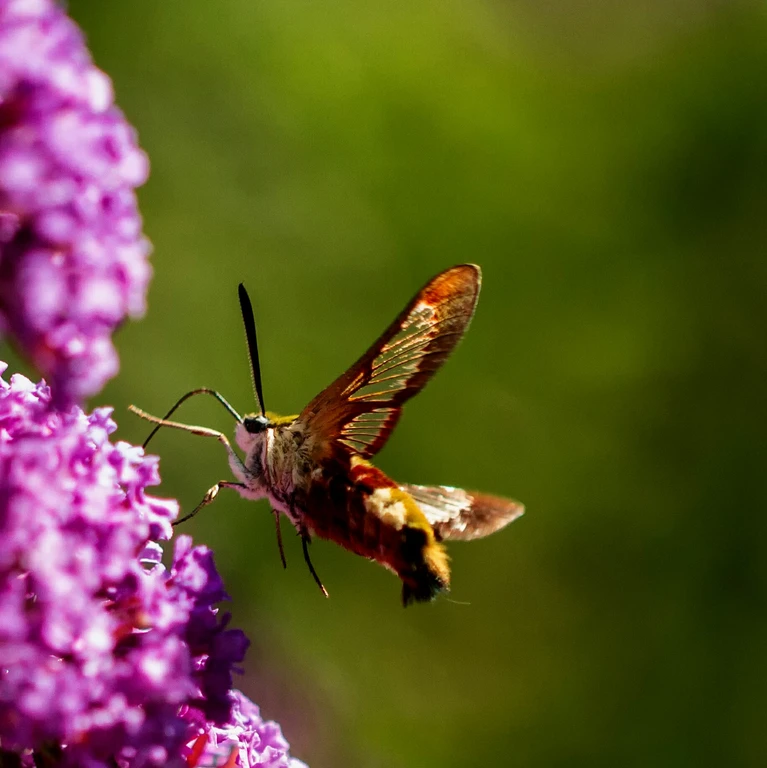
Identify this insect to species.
Hemaris fuciformis
